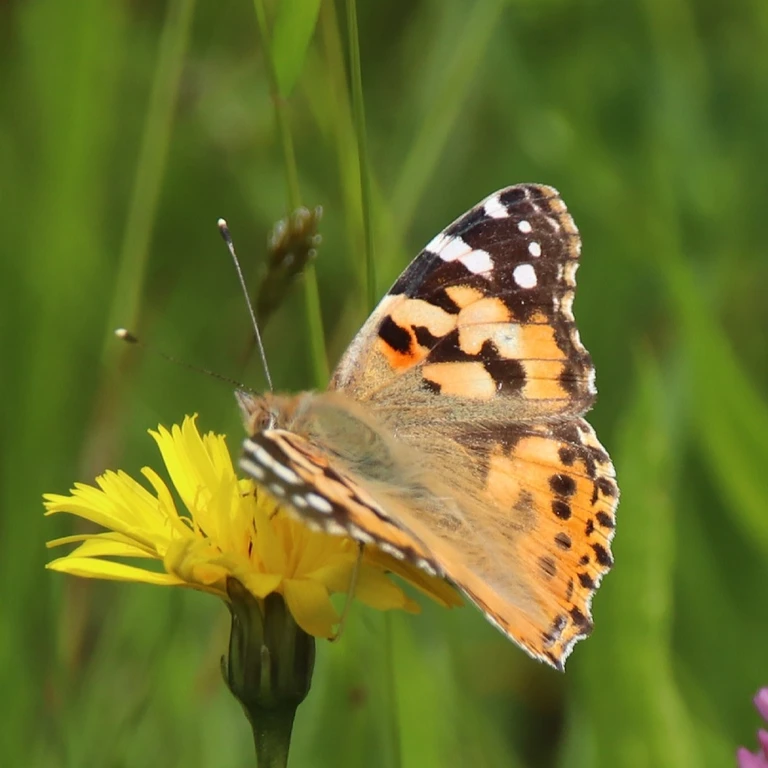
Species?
Vanessa cardui
